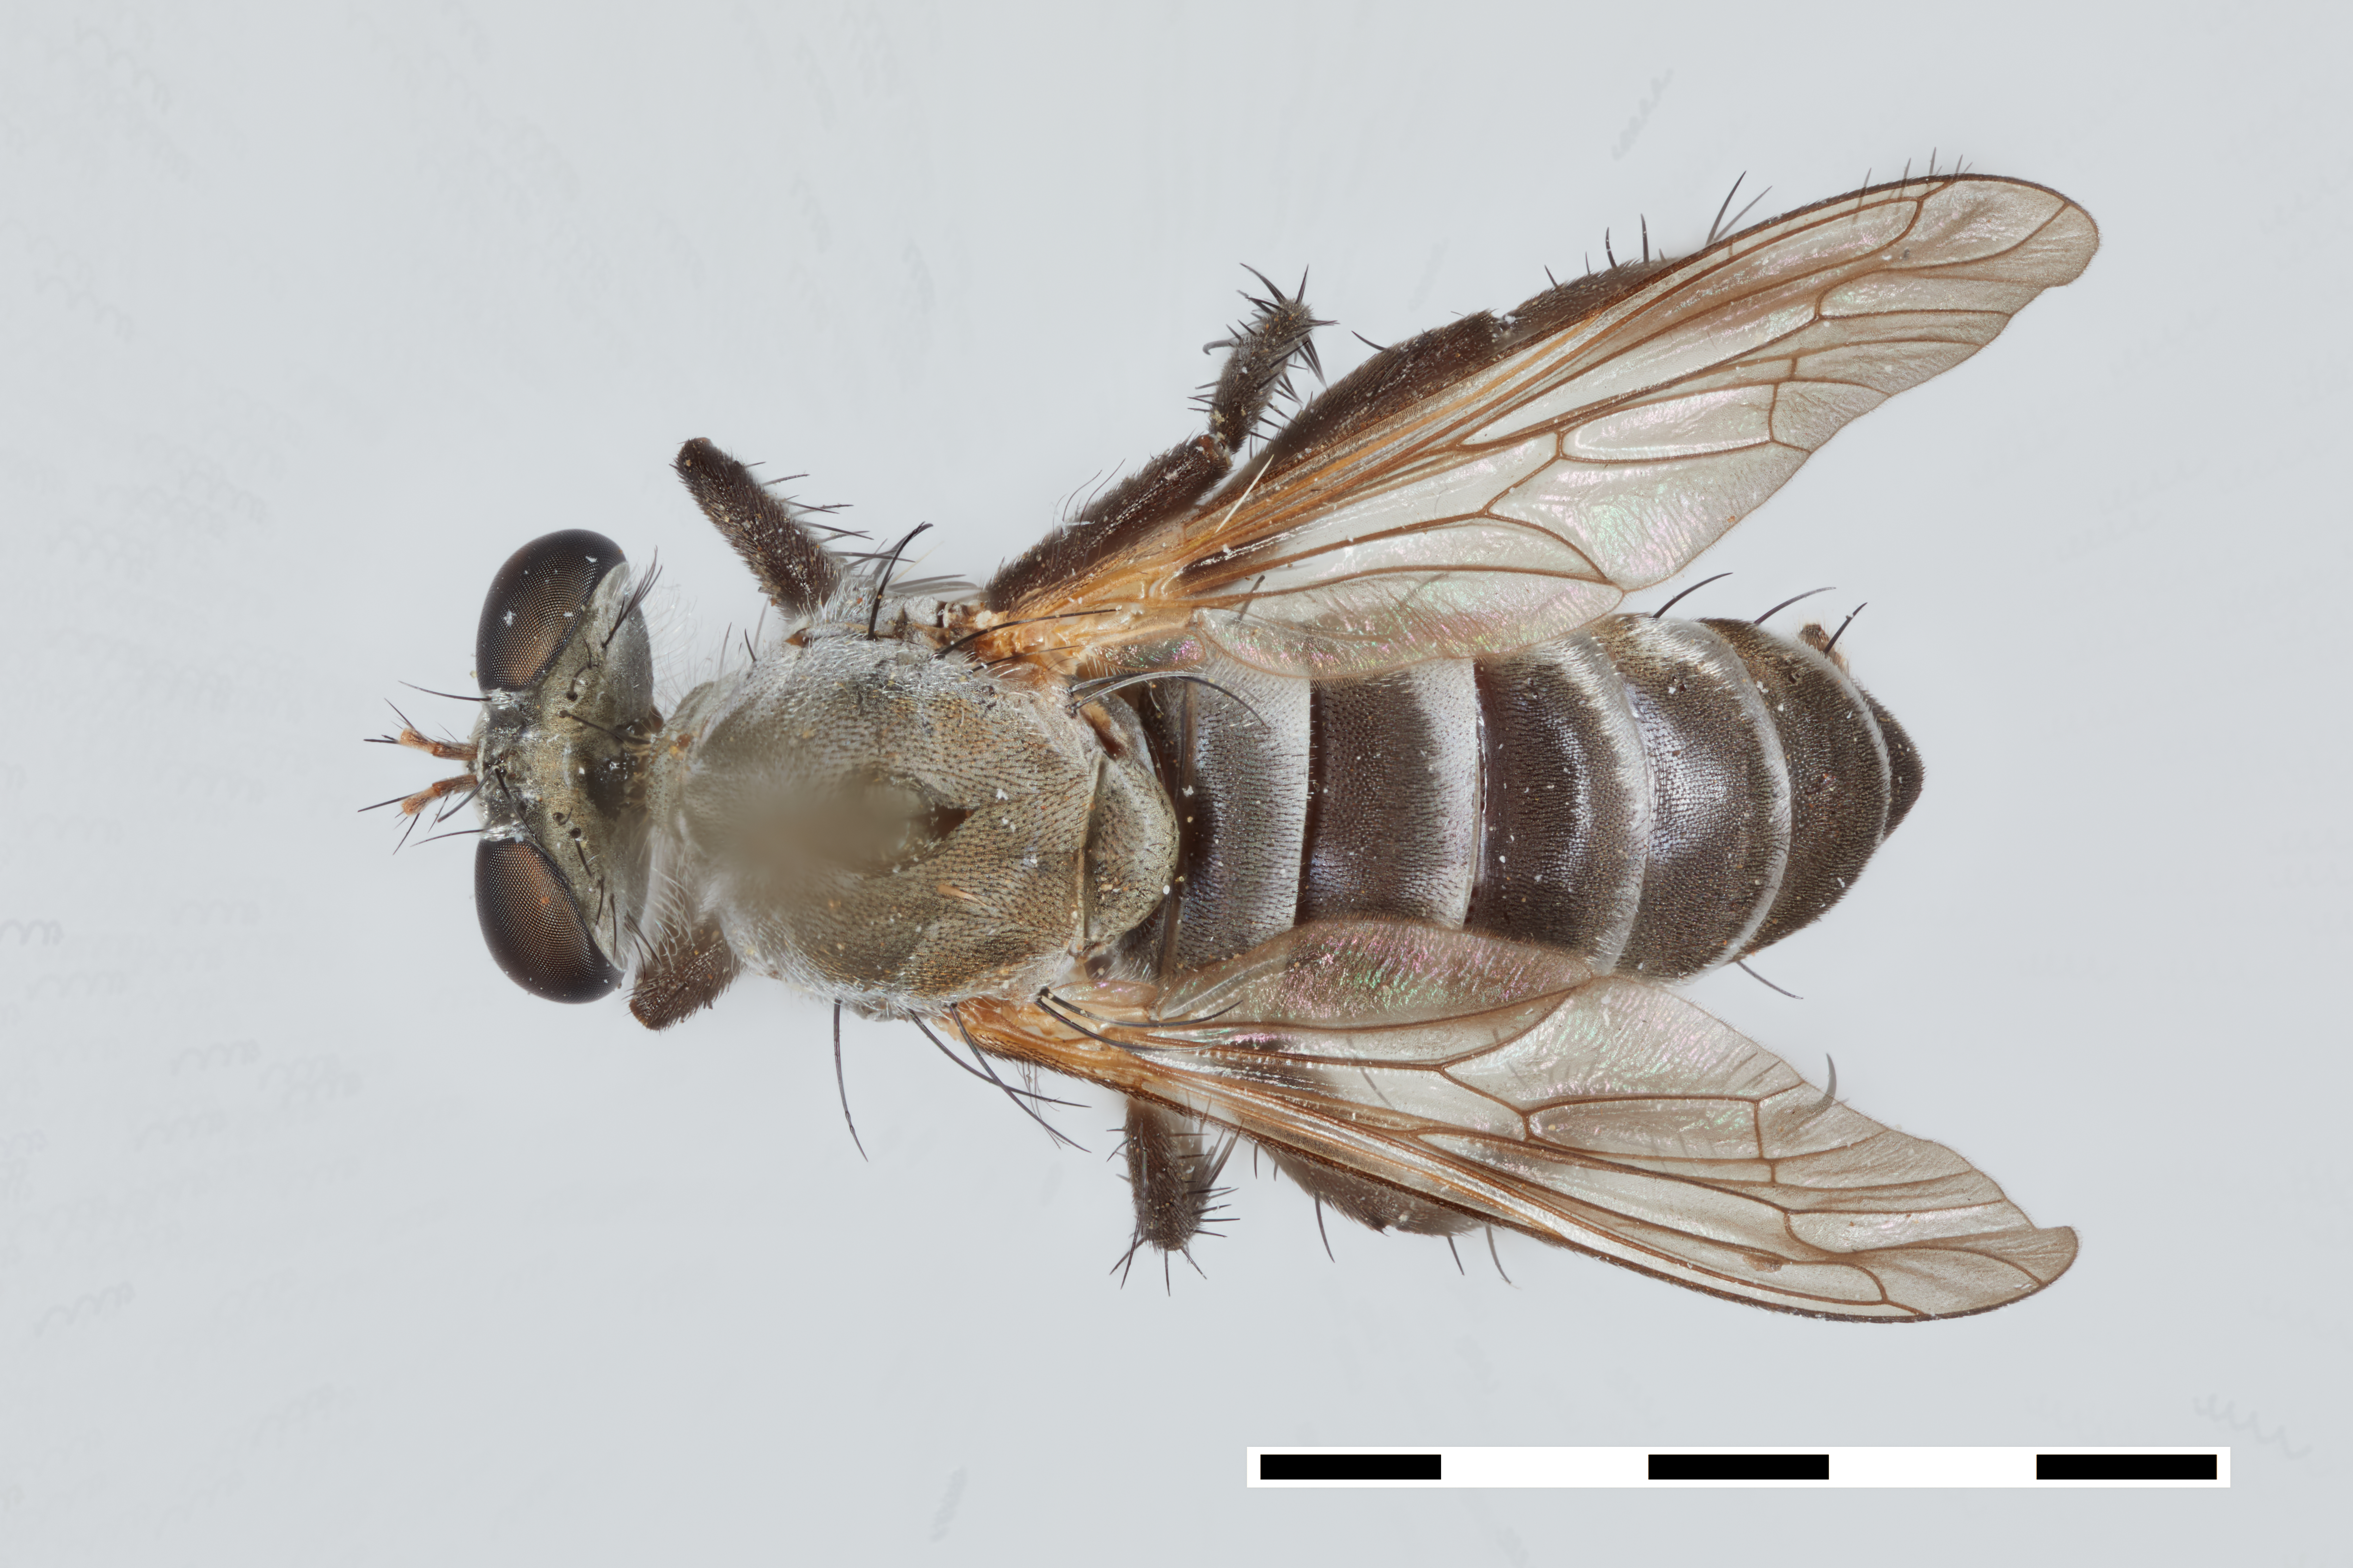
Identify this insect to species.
Anypodetus londti
